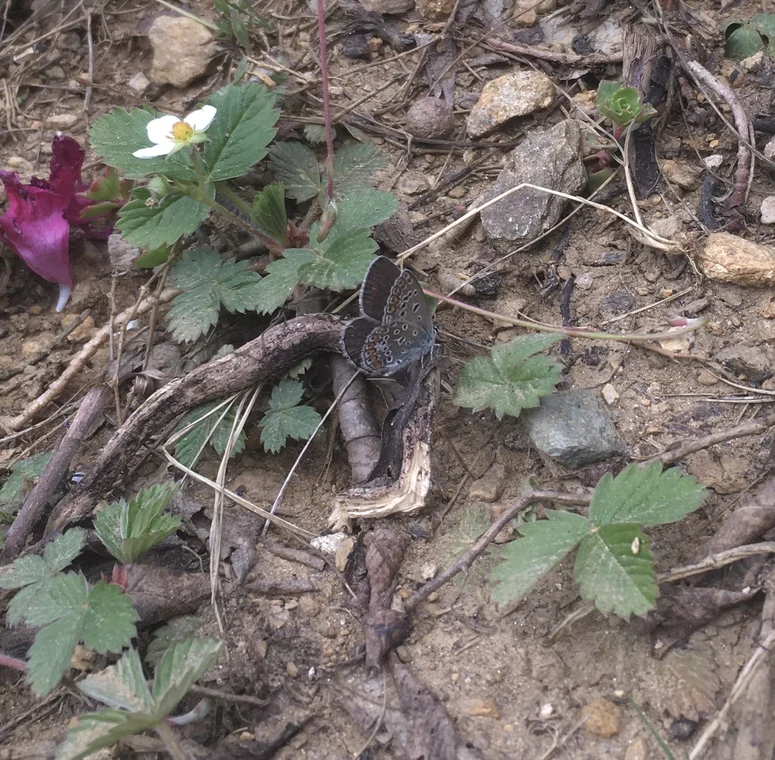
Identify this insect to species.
Polyommatus icarus
